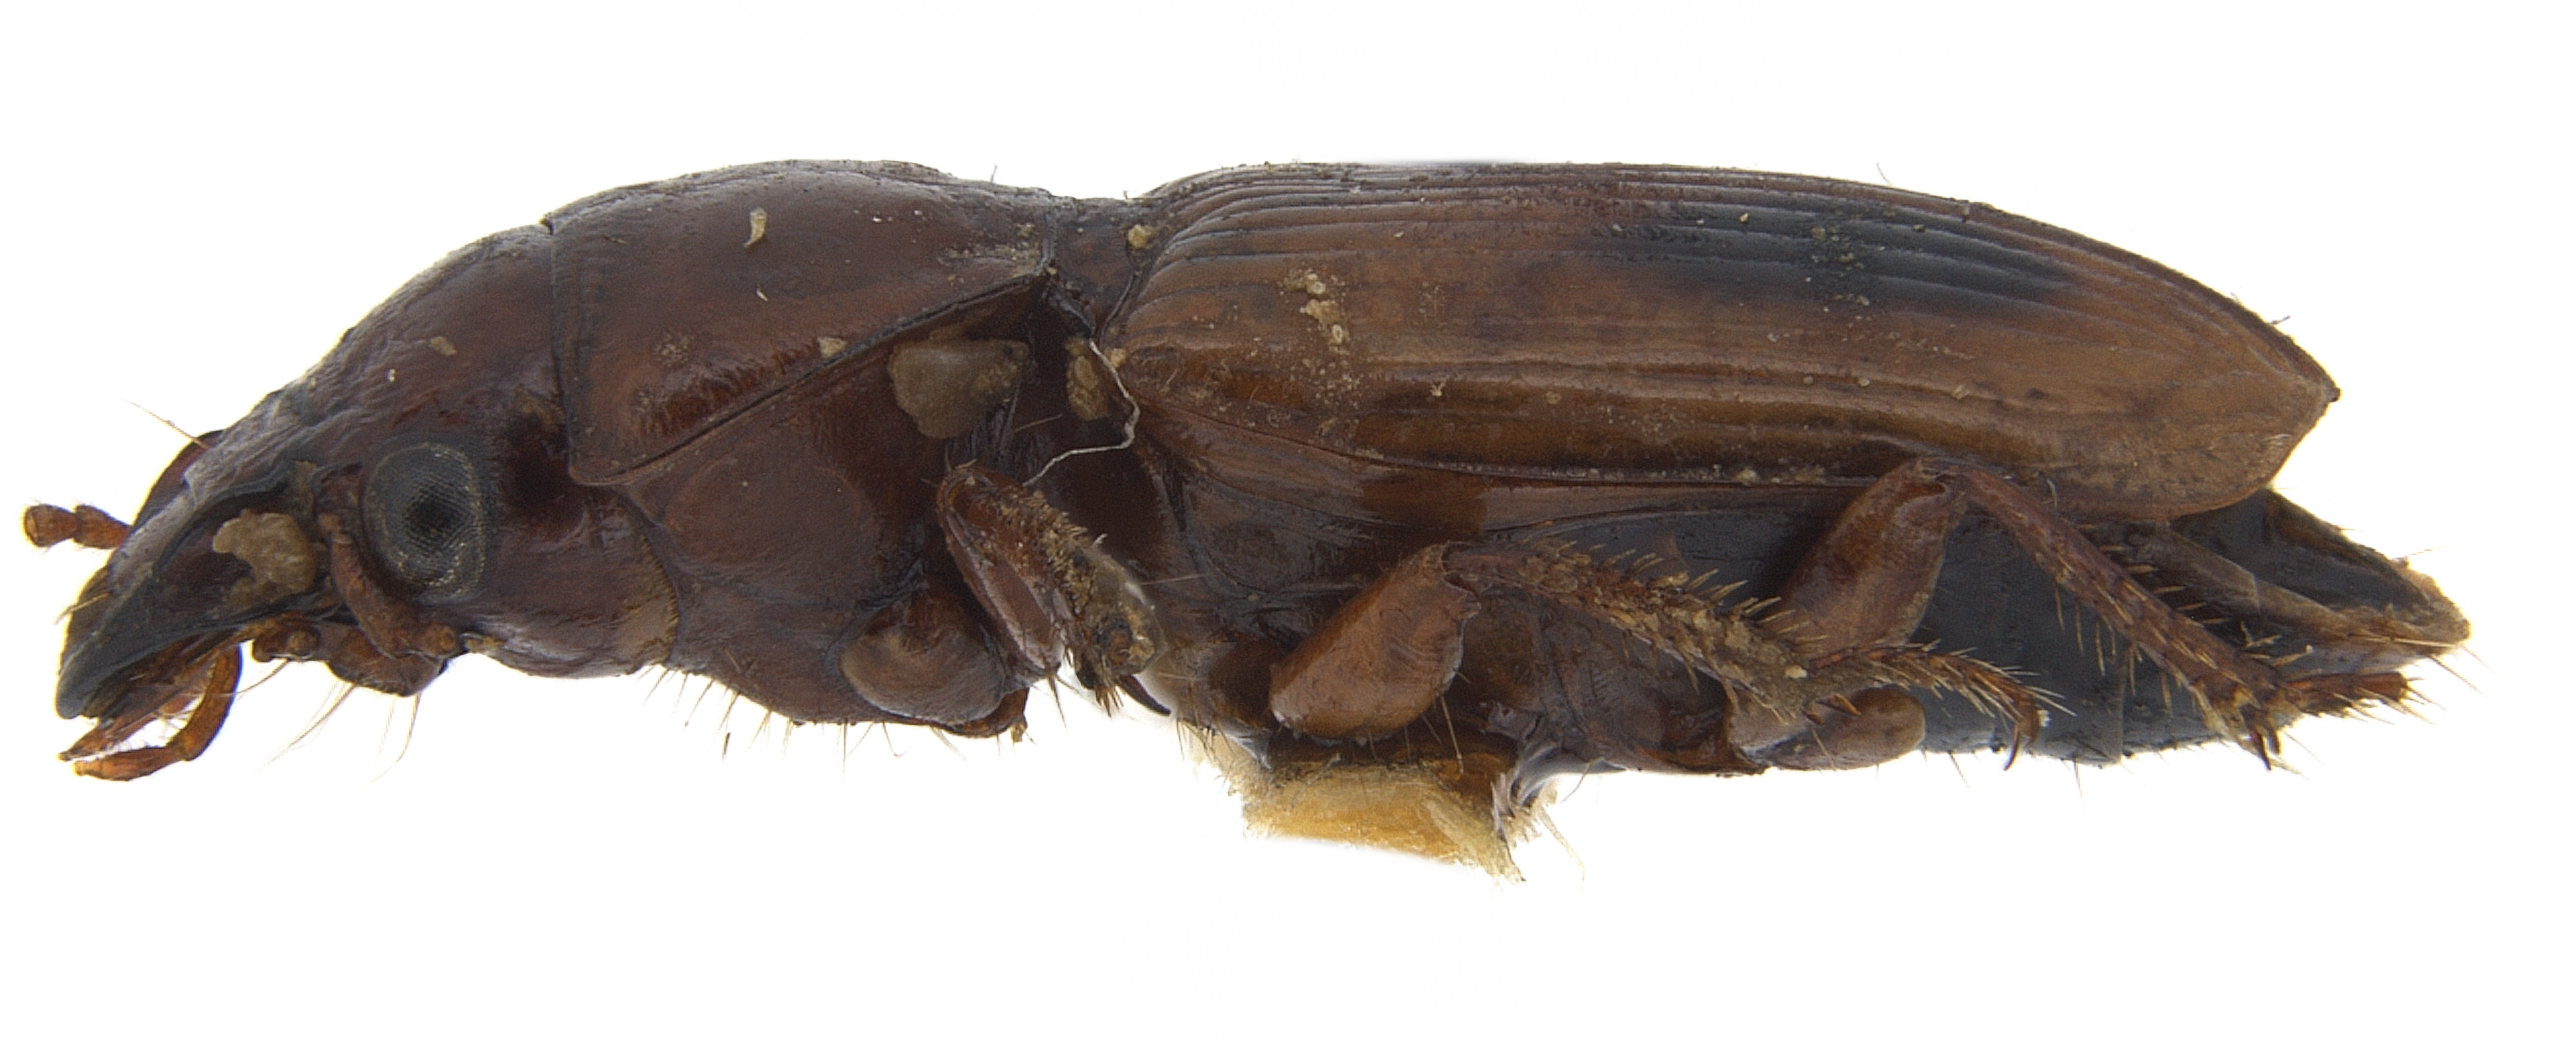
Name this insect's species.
Daptus vittatus
